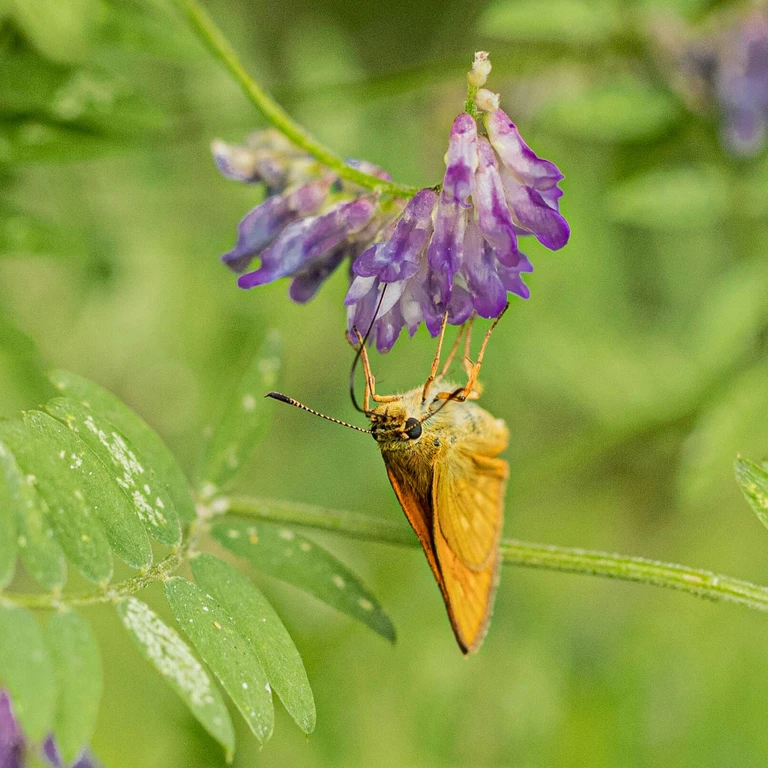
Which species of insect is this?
Ochlodes sylvanus (also Ochlodes venata)
